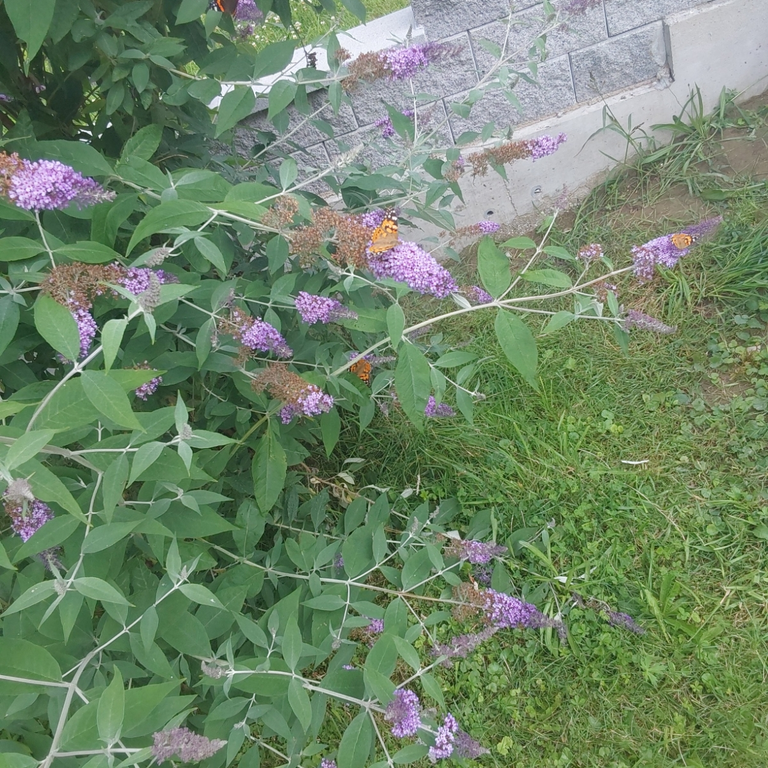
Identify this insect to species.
Vanessa cardui
